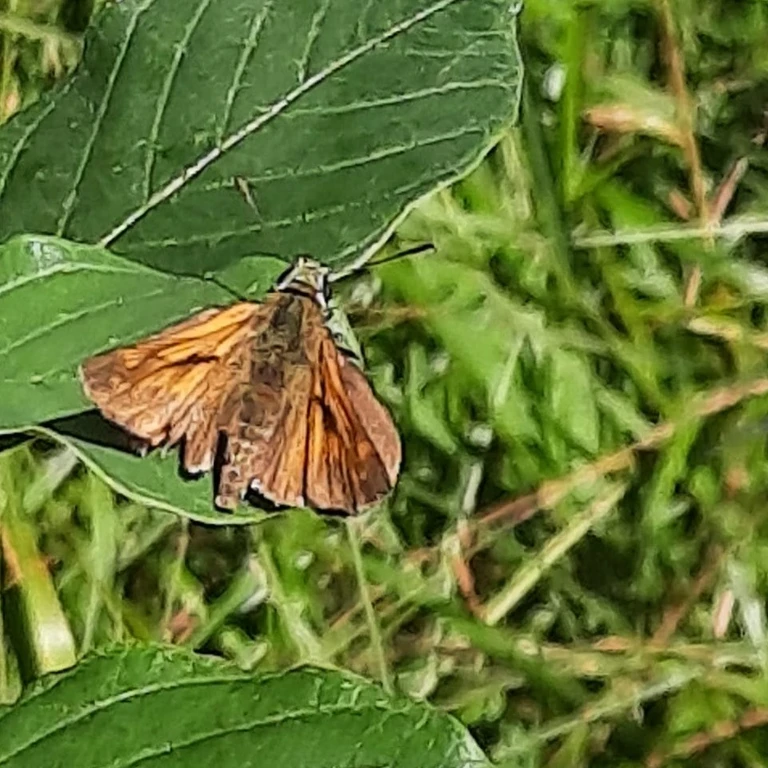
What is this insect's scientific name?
Ochlodes sylvanus (also Ochlodes venata)
